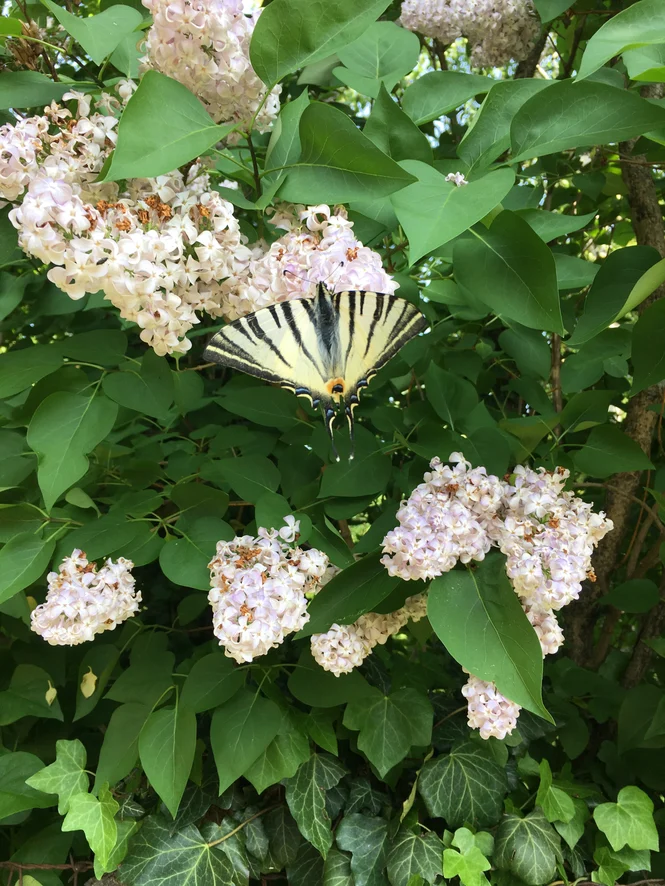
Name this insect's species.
Iphiclides podalirius
